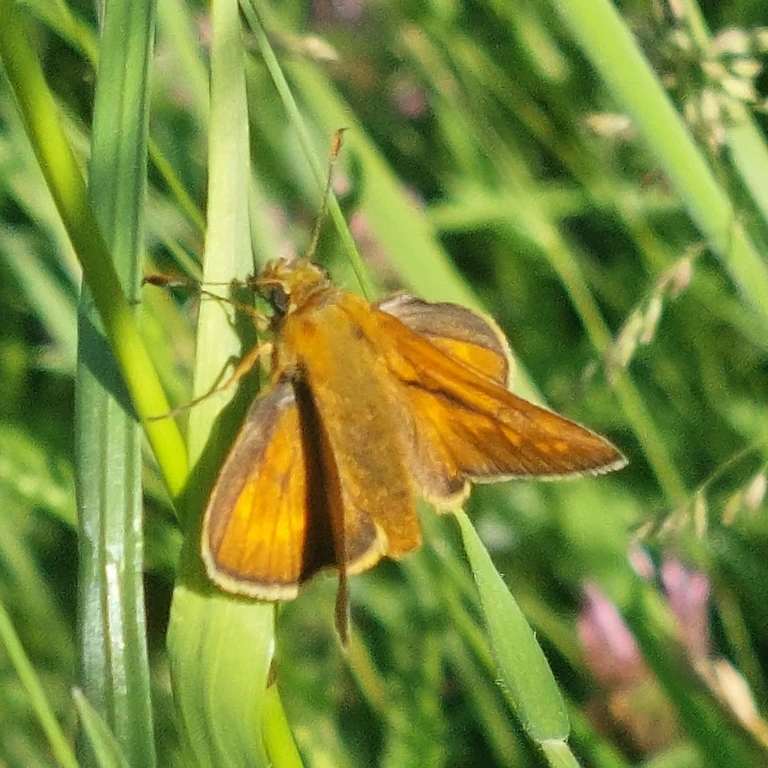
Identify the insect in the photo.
Ochlodes sylvanus (also Ochlodes venata)
